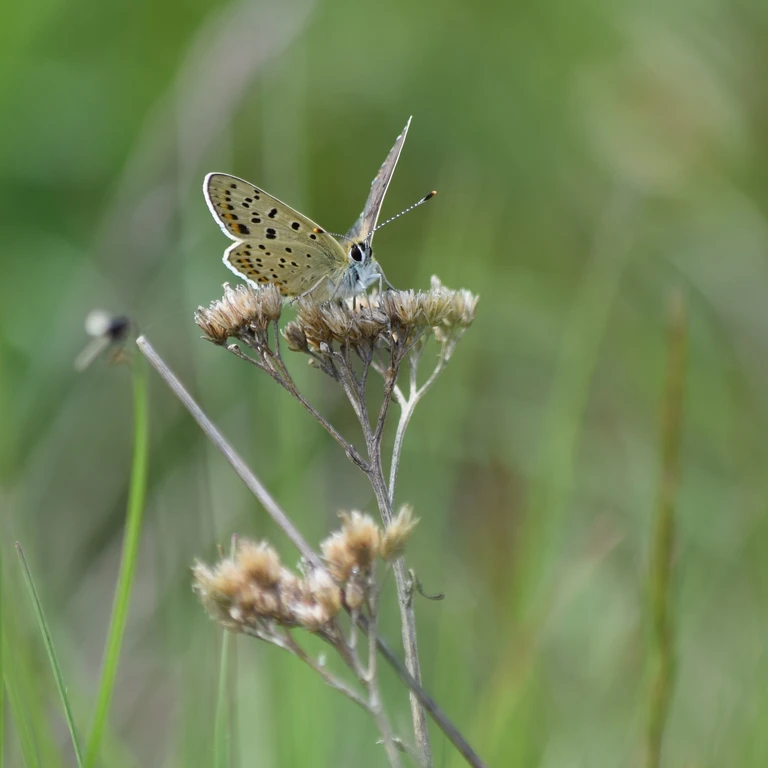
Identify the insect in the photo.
Lycaena tityrus (also Loweia tityrus)
